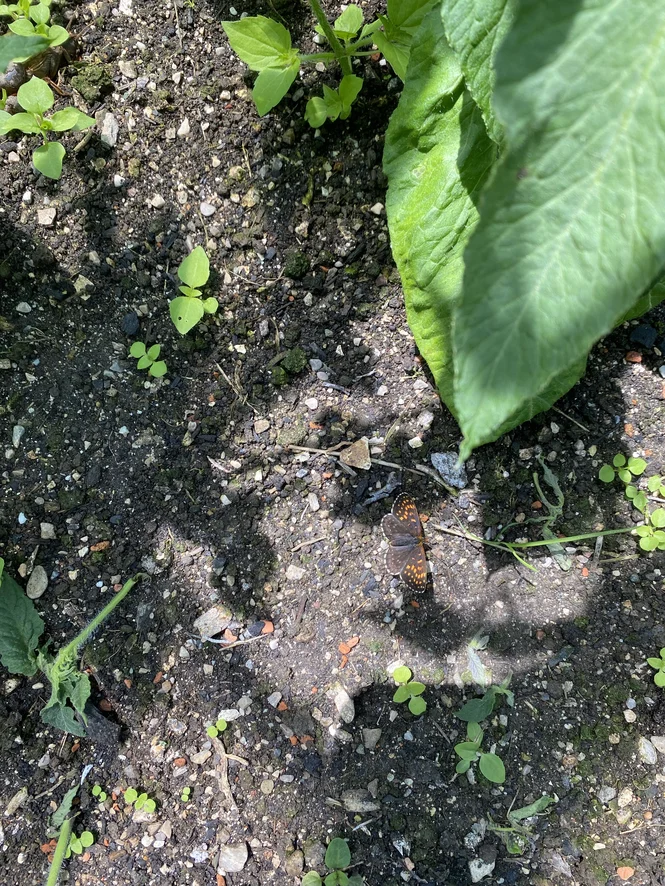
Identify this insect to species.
Melitaea diamina
